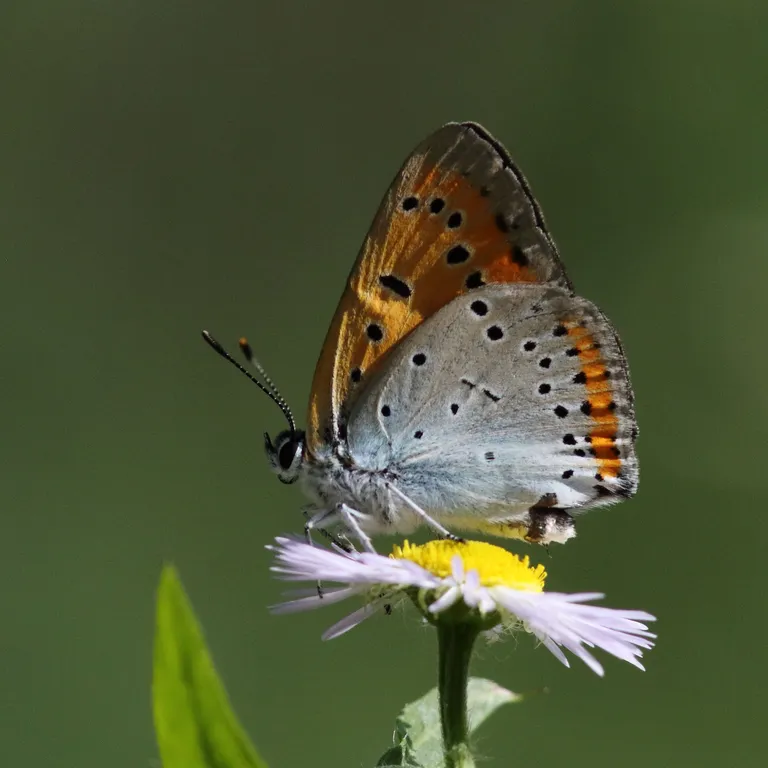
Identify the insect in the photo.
Lycaena dispar
